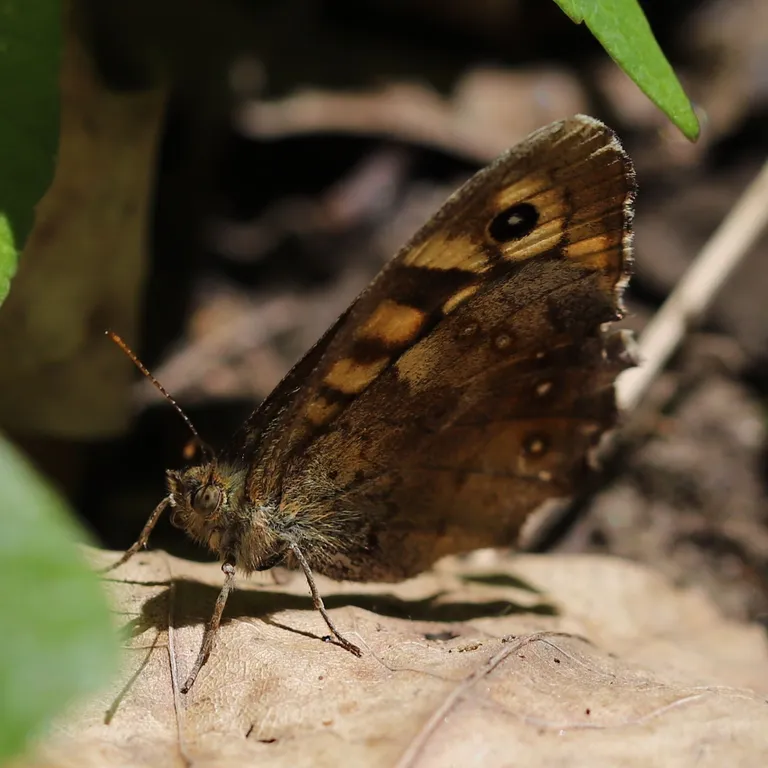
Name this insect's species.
Pararge aegeria
